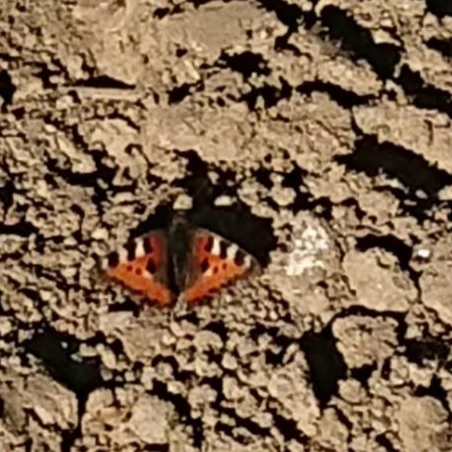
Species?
Aglais urticae
